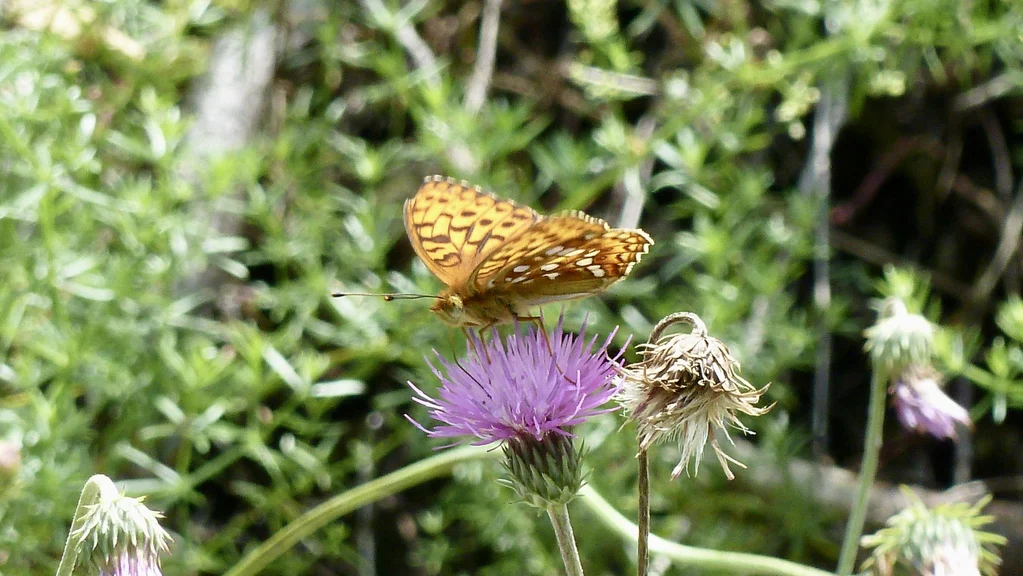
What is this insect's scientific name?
Fabriciana adippe
